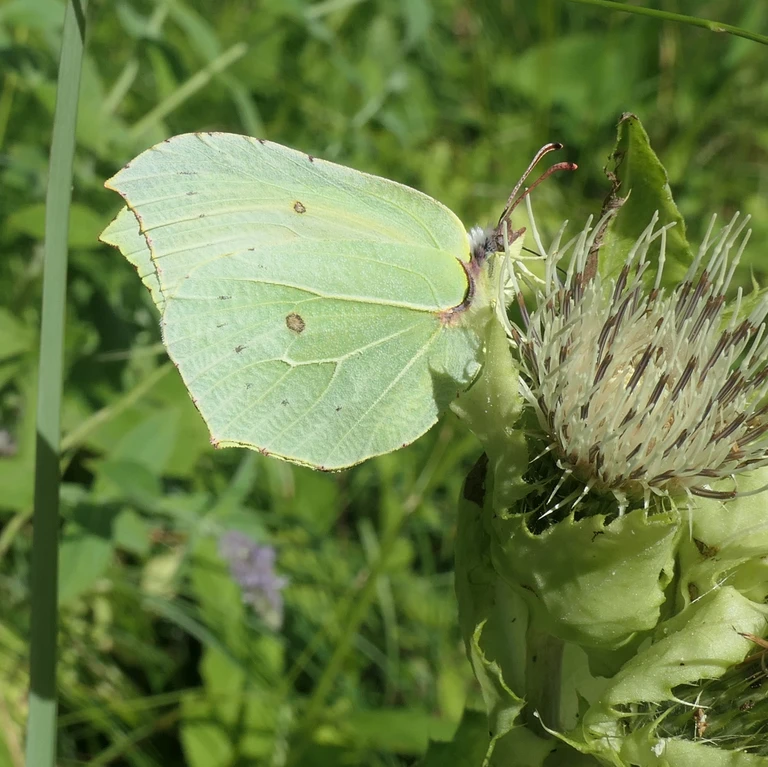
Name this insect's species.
Gonepteryx rhamni
